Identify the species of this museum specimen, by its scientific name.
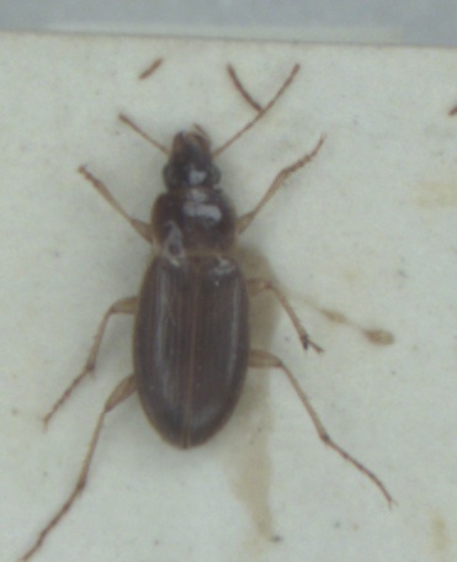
Calathus mollis
